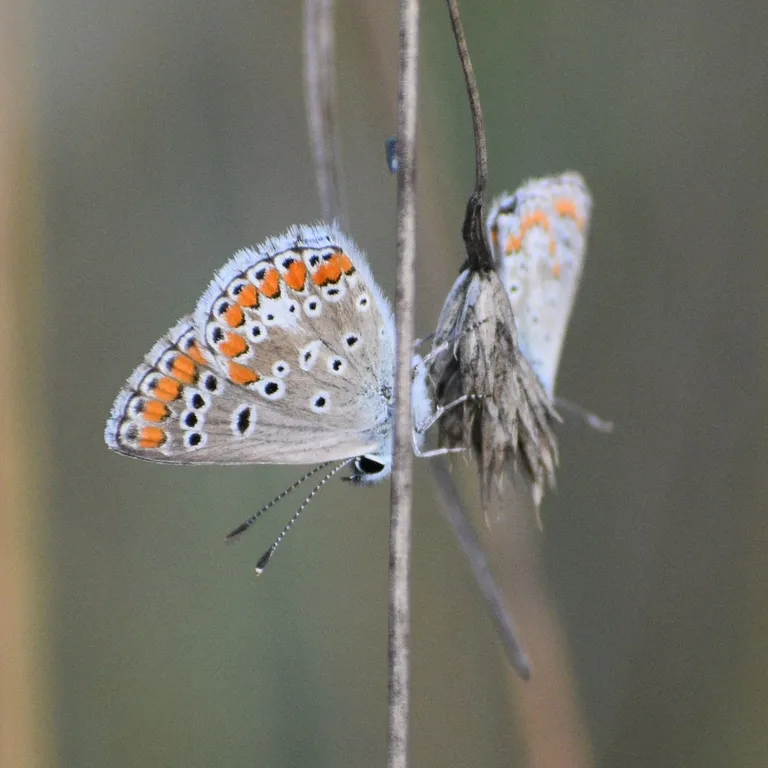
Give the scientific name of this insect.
Aricia agestis/artaxerxes
